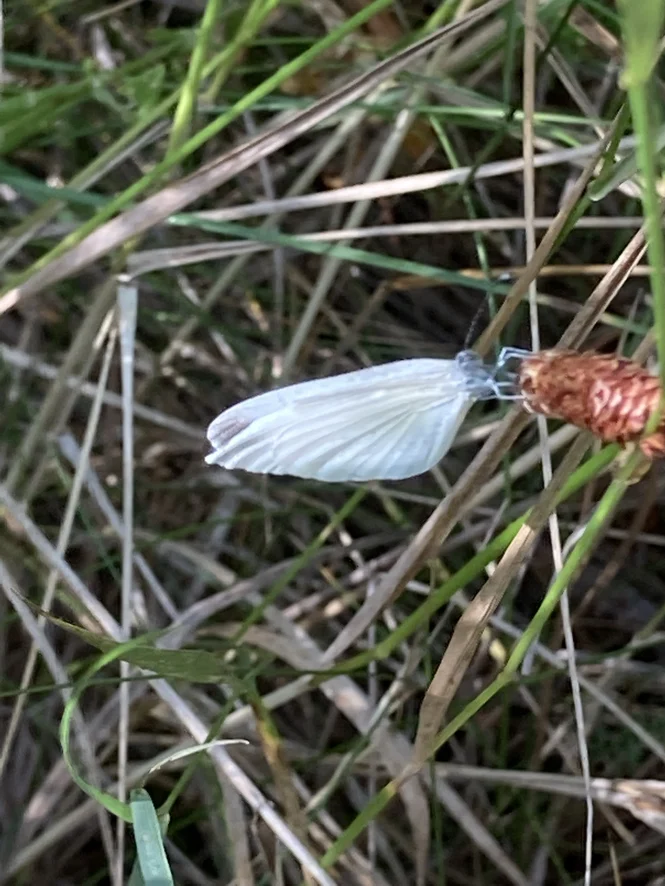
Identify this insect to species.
Leptidea sinapis/juvernica
